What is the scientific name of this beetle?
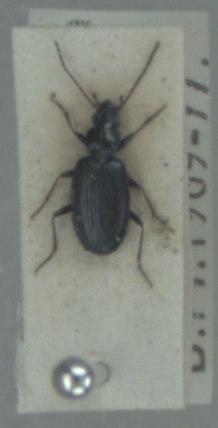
Bembidion atrocaeruleum
